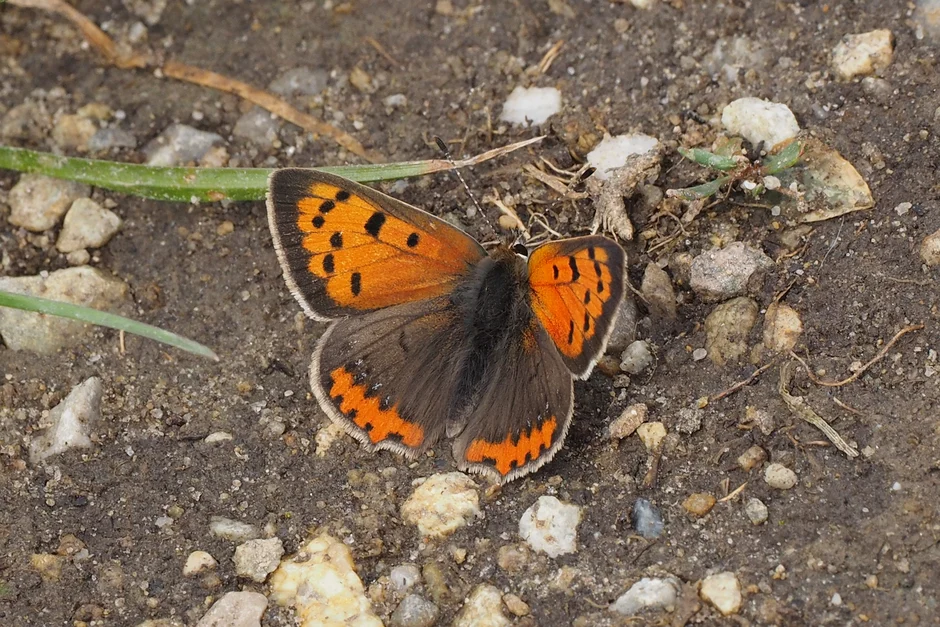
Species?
Lycaena phlaeas
